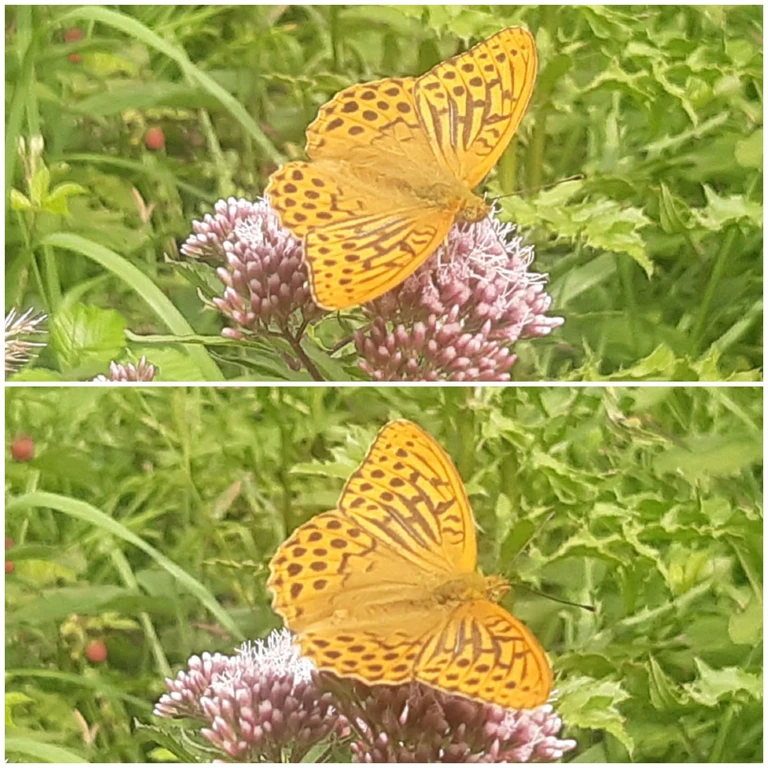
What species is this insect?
Argynnis paphia
